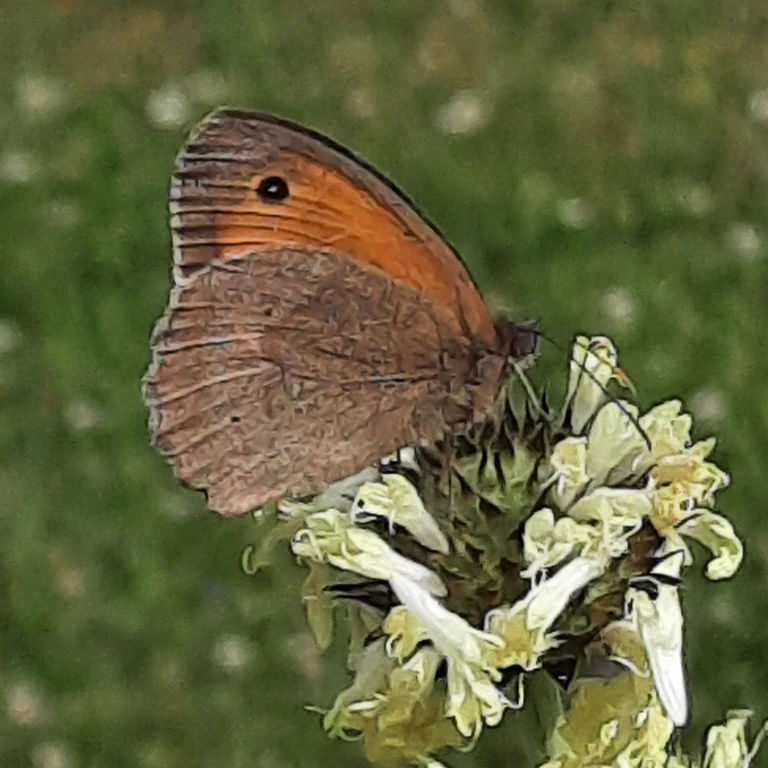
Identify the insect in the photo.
Maniola jurtina
